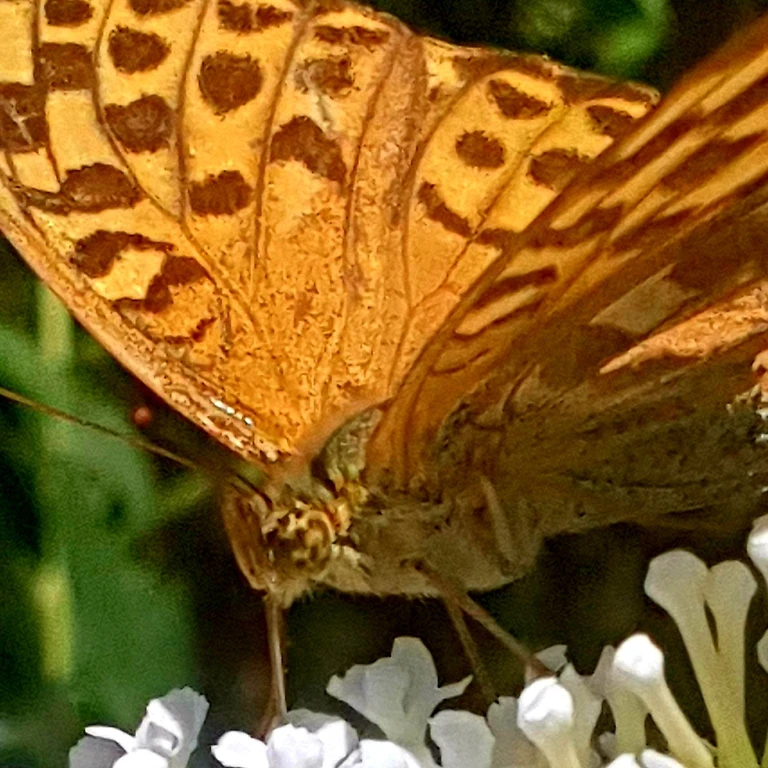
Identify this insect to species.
Argynnis paphia
